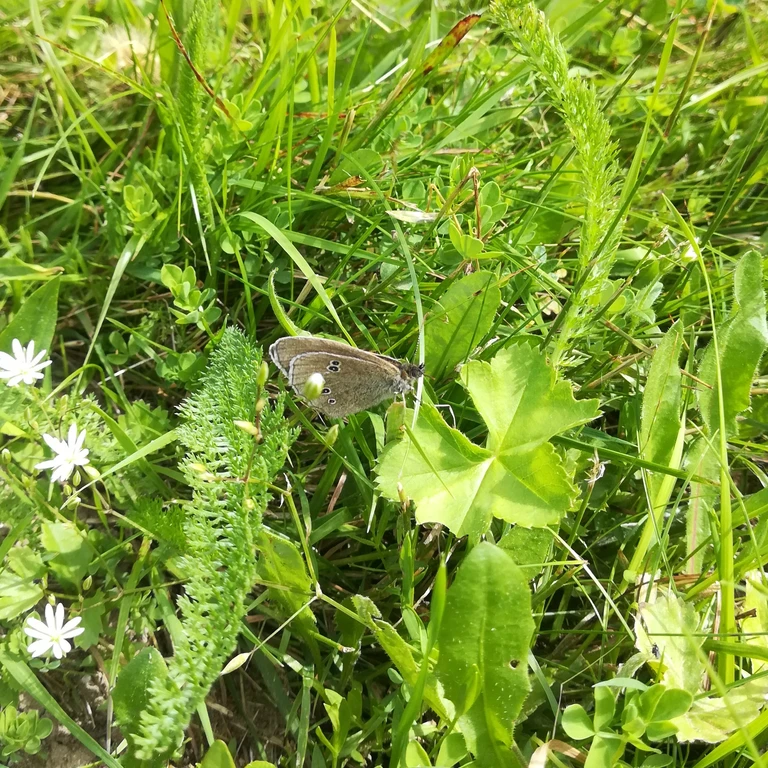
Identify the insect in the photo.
Aphantopus hyperantus
